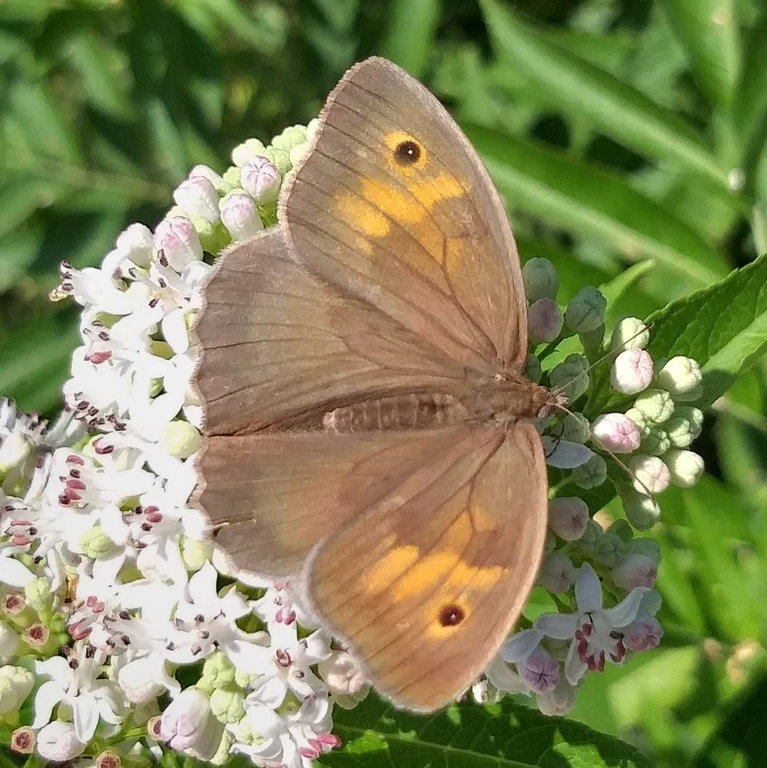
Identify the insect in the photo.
Maniola jurtina
